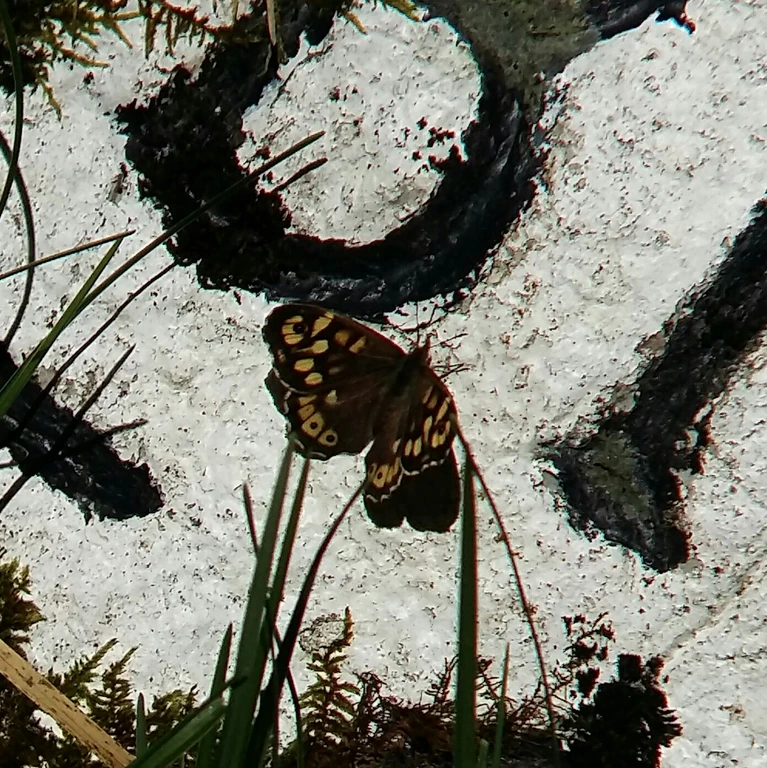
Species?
Pararge aegeria
